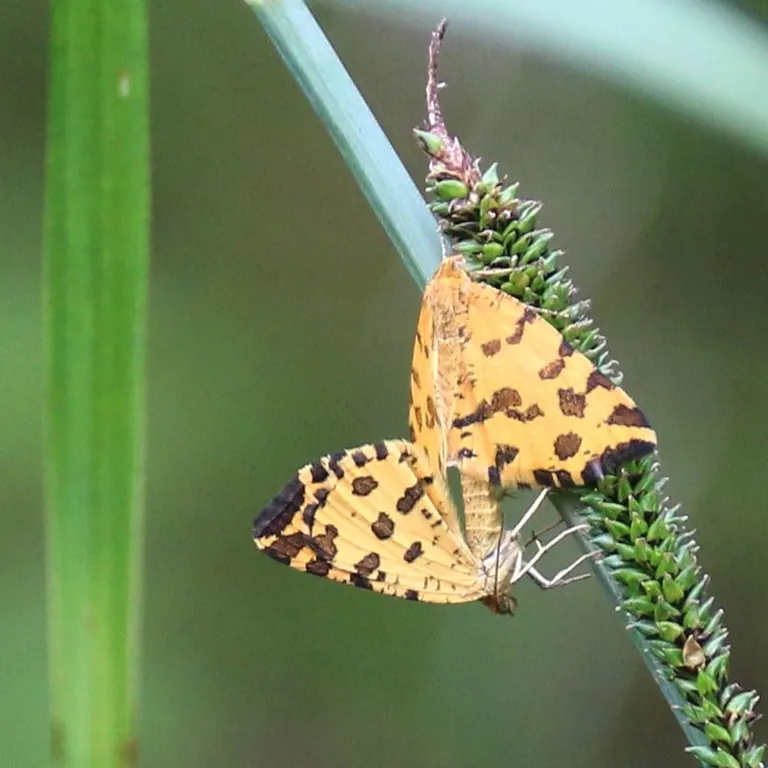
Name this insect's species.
Pseudopanthera macularia
